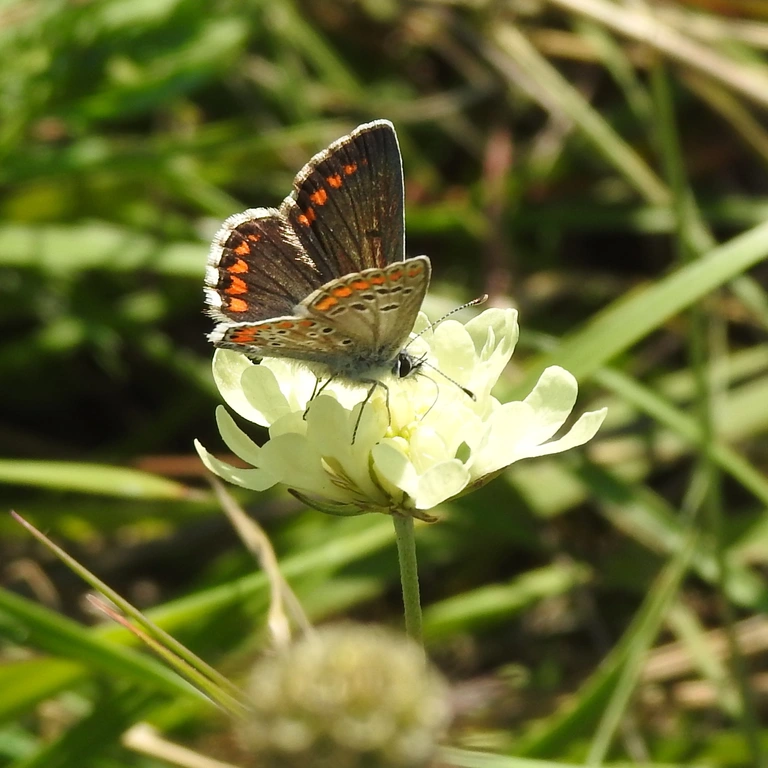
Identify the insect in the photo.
Aricia agestis/artaxerxes
